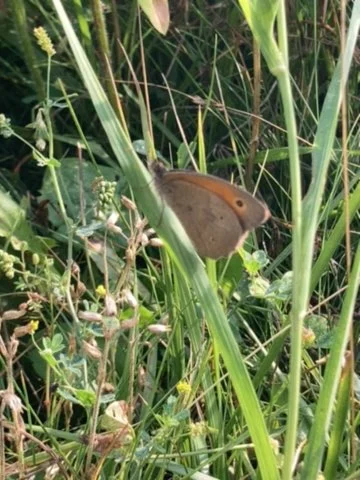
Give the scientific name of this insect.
Maniola jurtina
